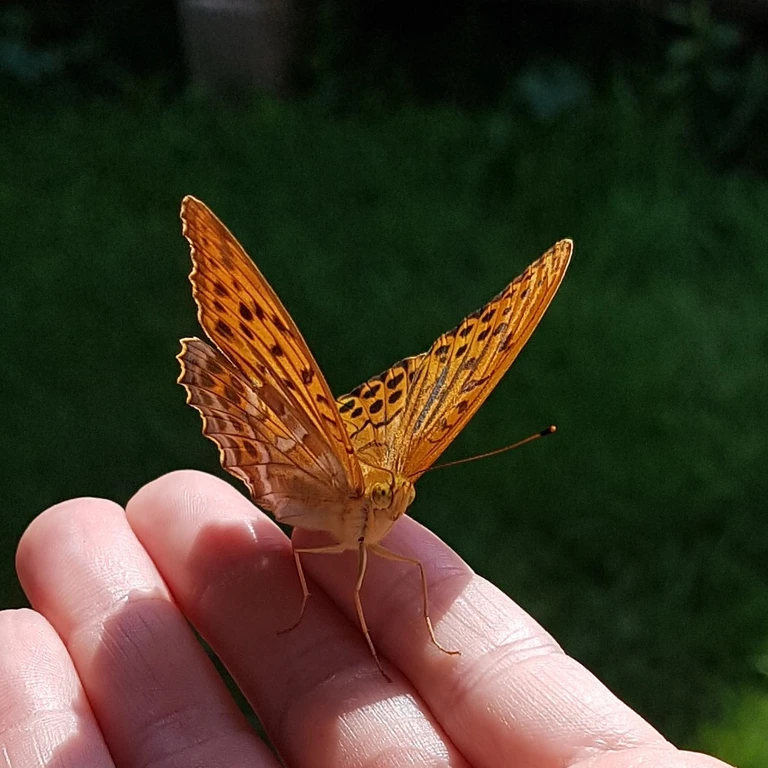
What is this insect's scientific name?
Argynnis paphia
